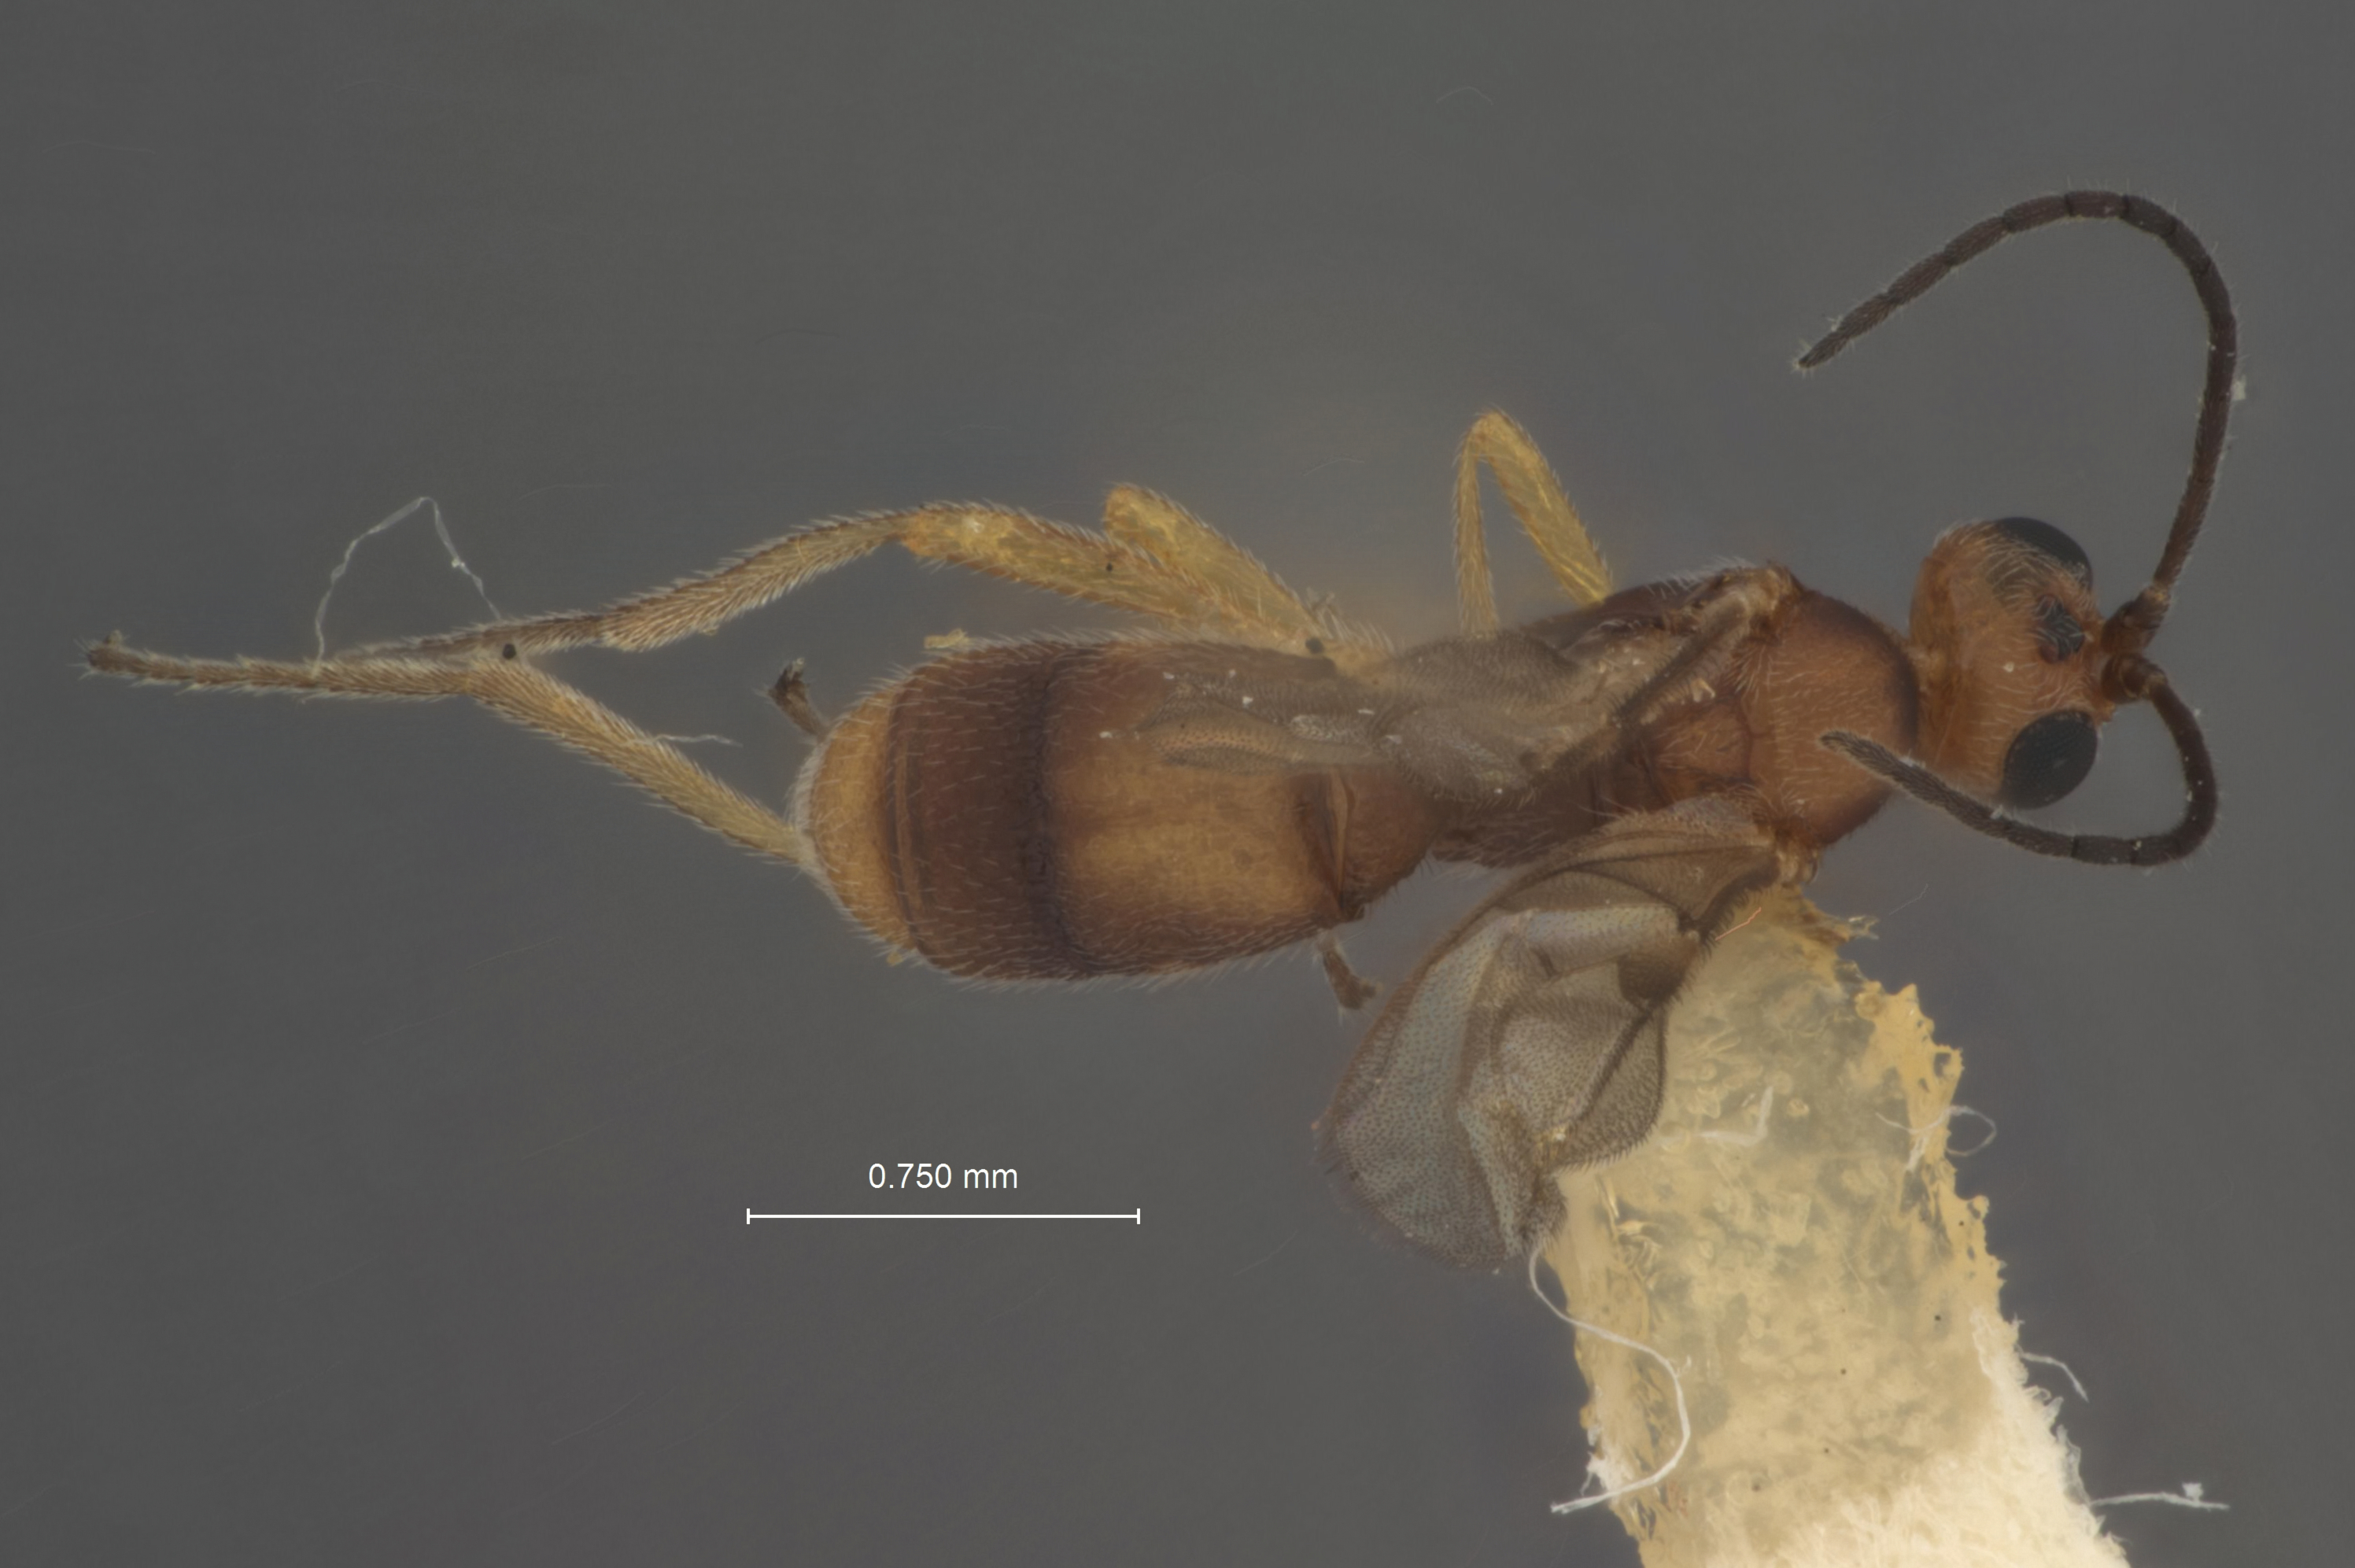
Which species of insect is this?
Stiropius californicus
